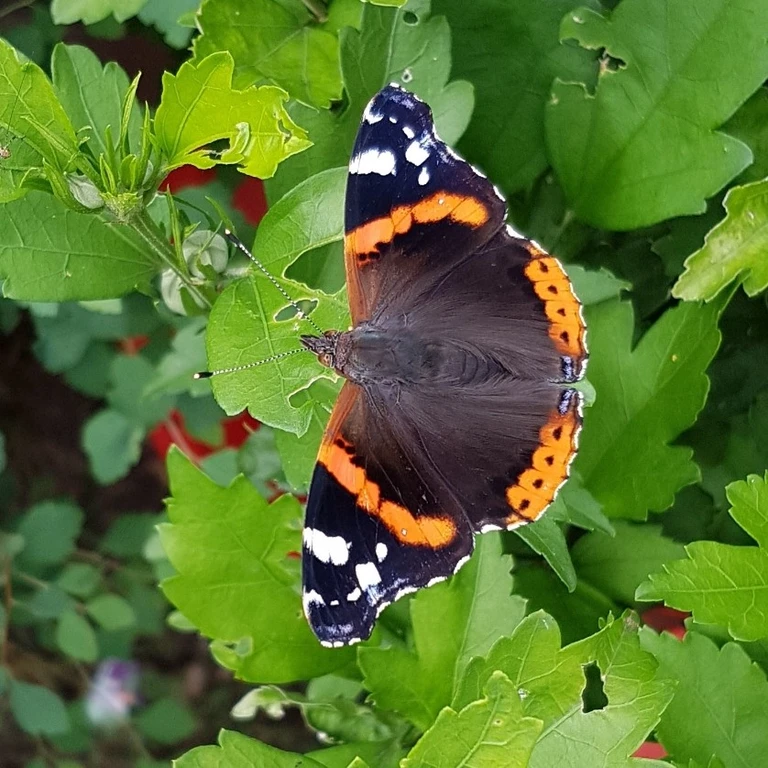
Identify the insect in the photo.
Vanessa atalanta
